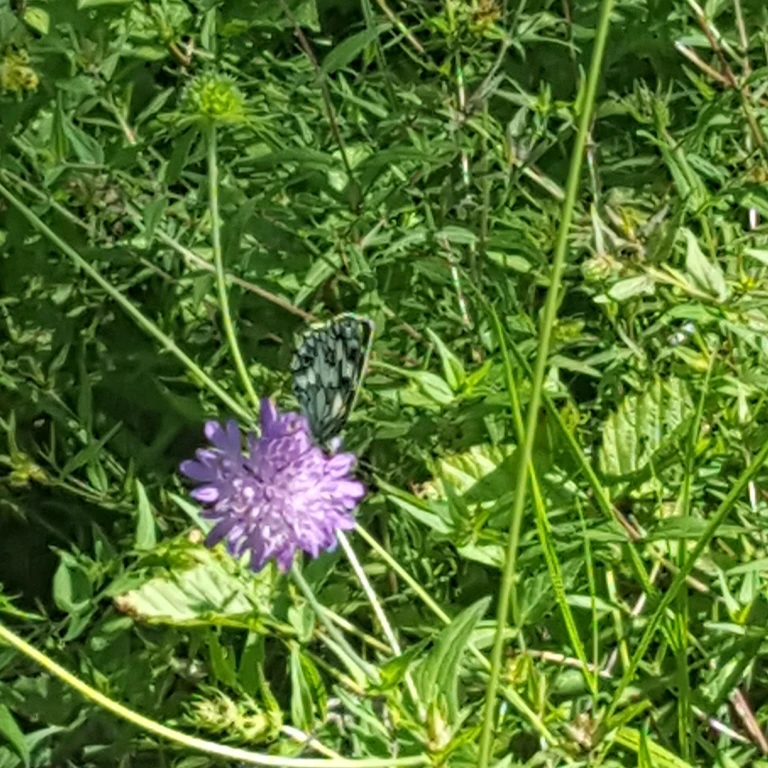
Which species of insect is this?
Melanargia galathea
